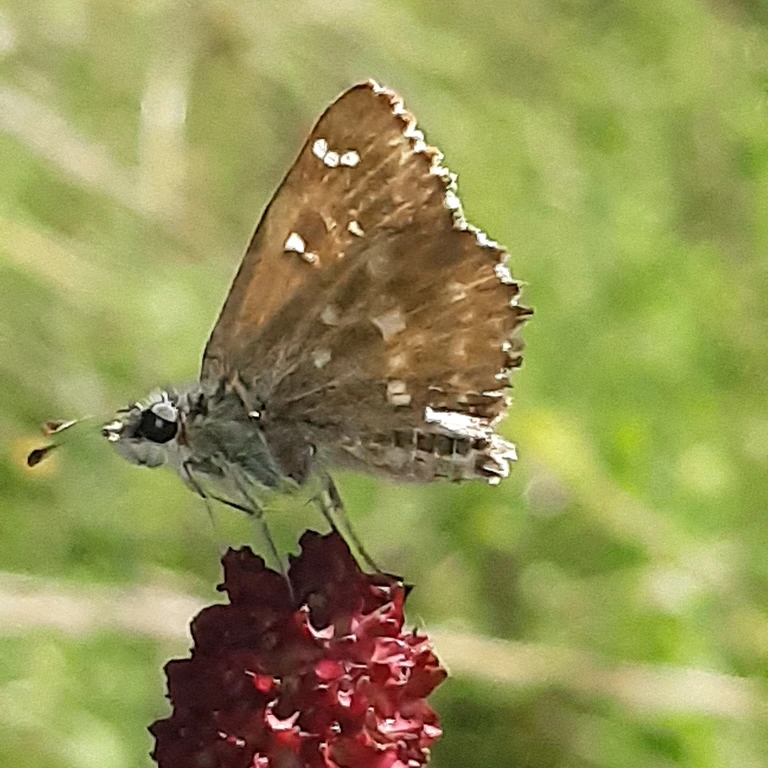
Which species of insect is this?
Carcharodus alceae
